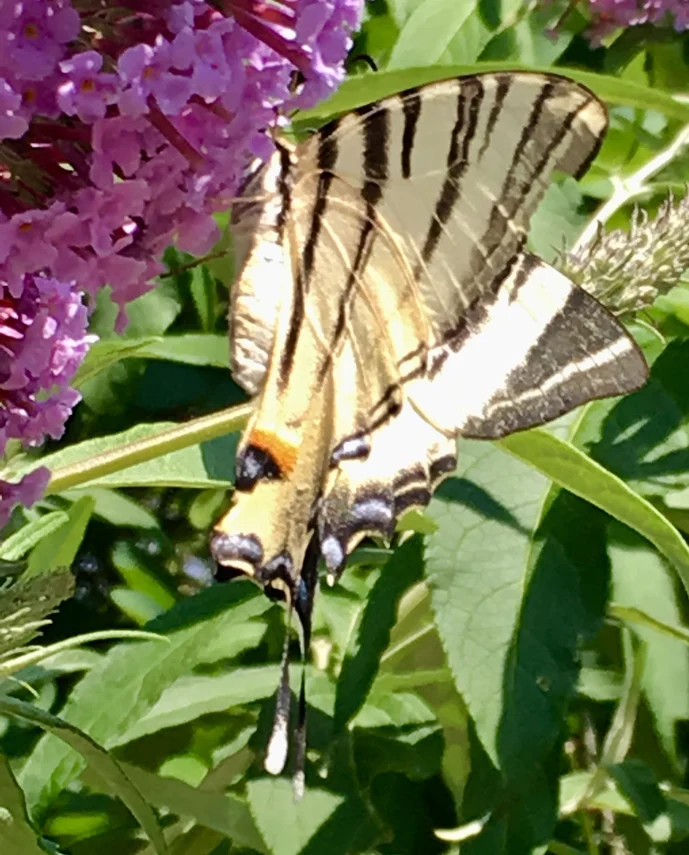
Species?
Iphiclides podalirius
